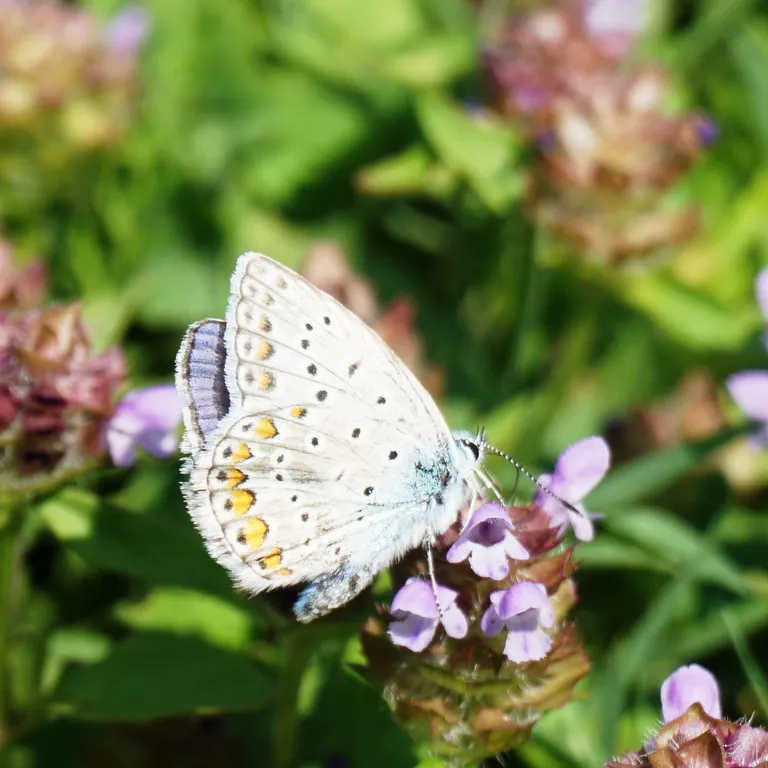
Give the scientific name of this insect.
Polyommatus icarus
